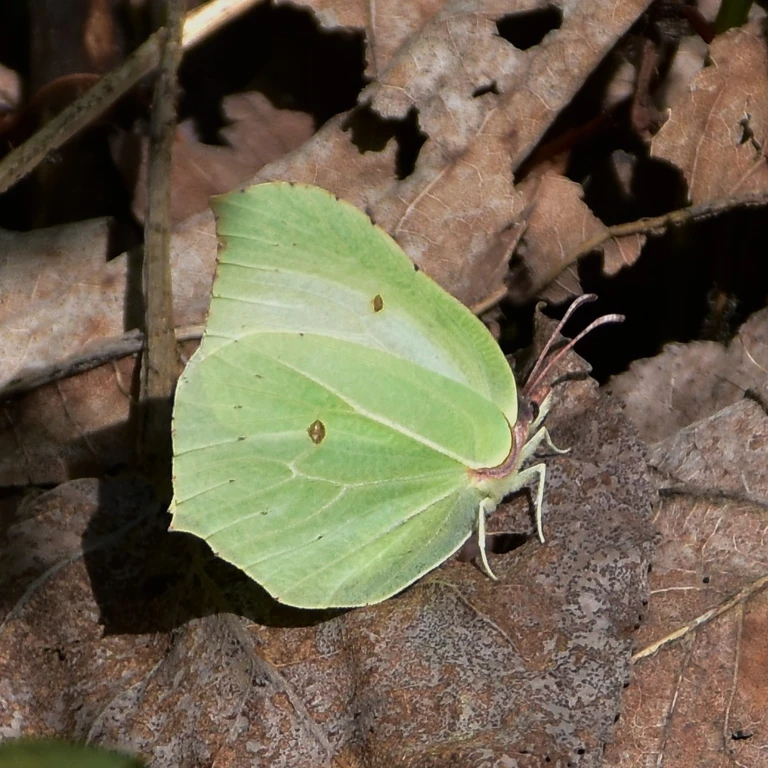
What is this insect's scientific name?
Gonepteryx rhamni
